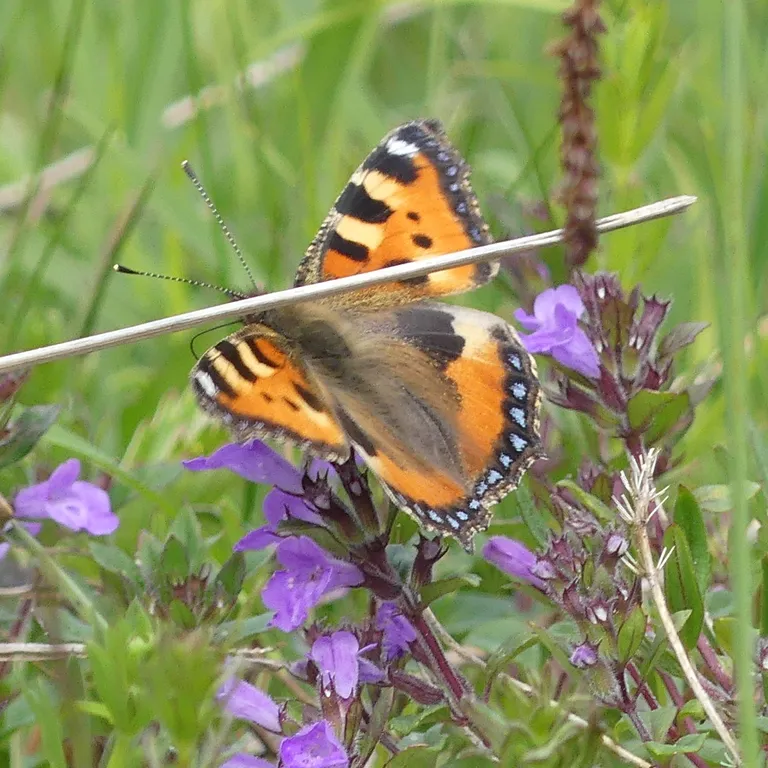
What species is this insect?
Aglais urticae
